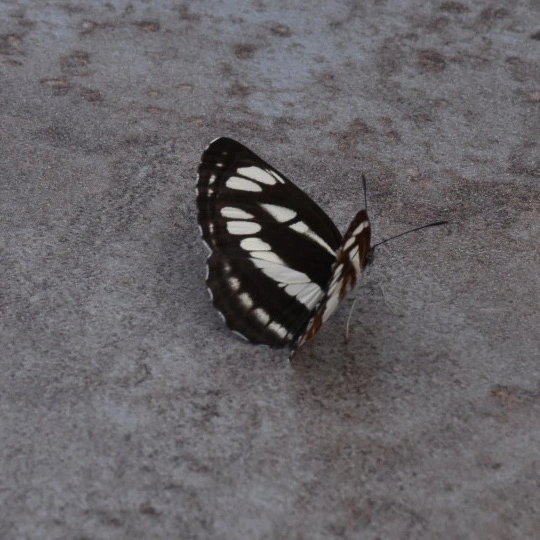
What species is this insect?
Neptis sappho
